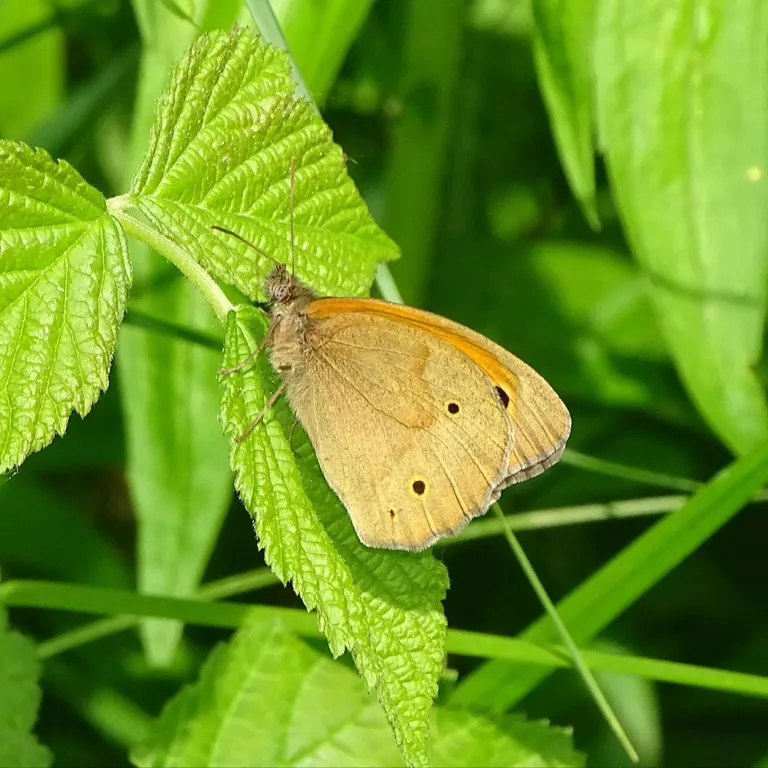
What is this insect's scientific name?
Maniola jurtina
